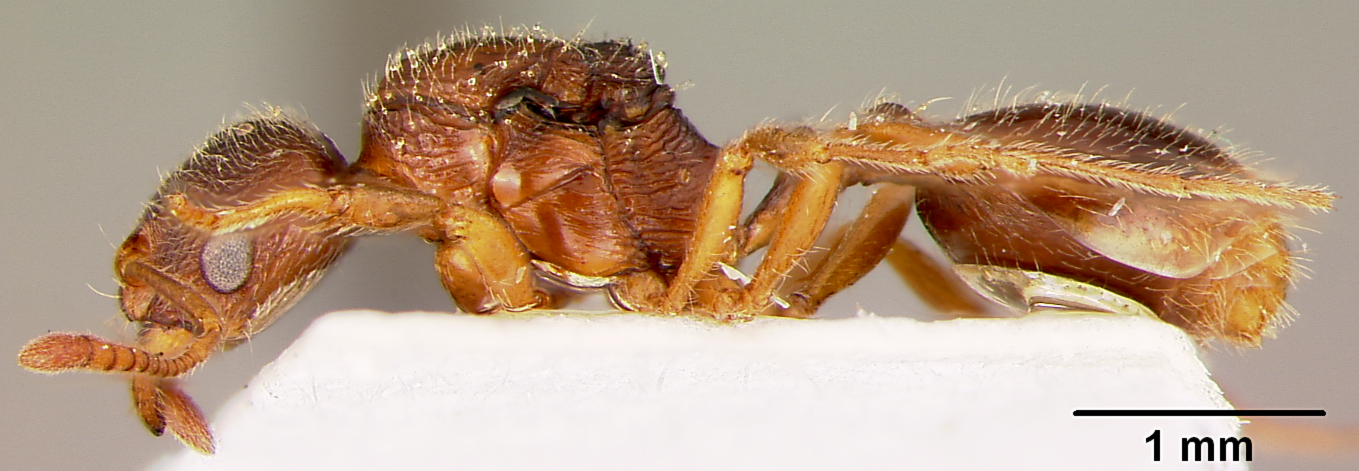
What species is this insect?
Stenamma meridionale
